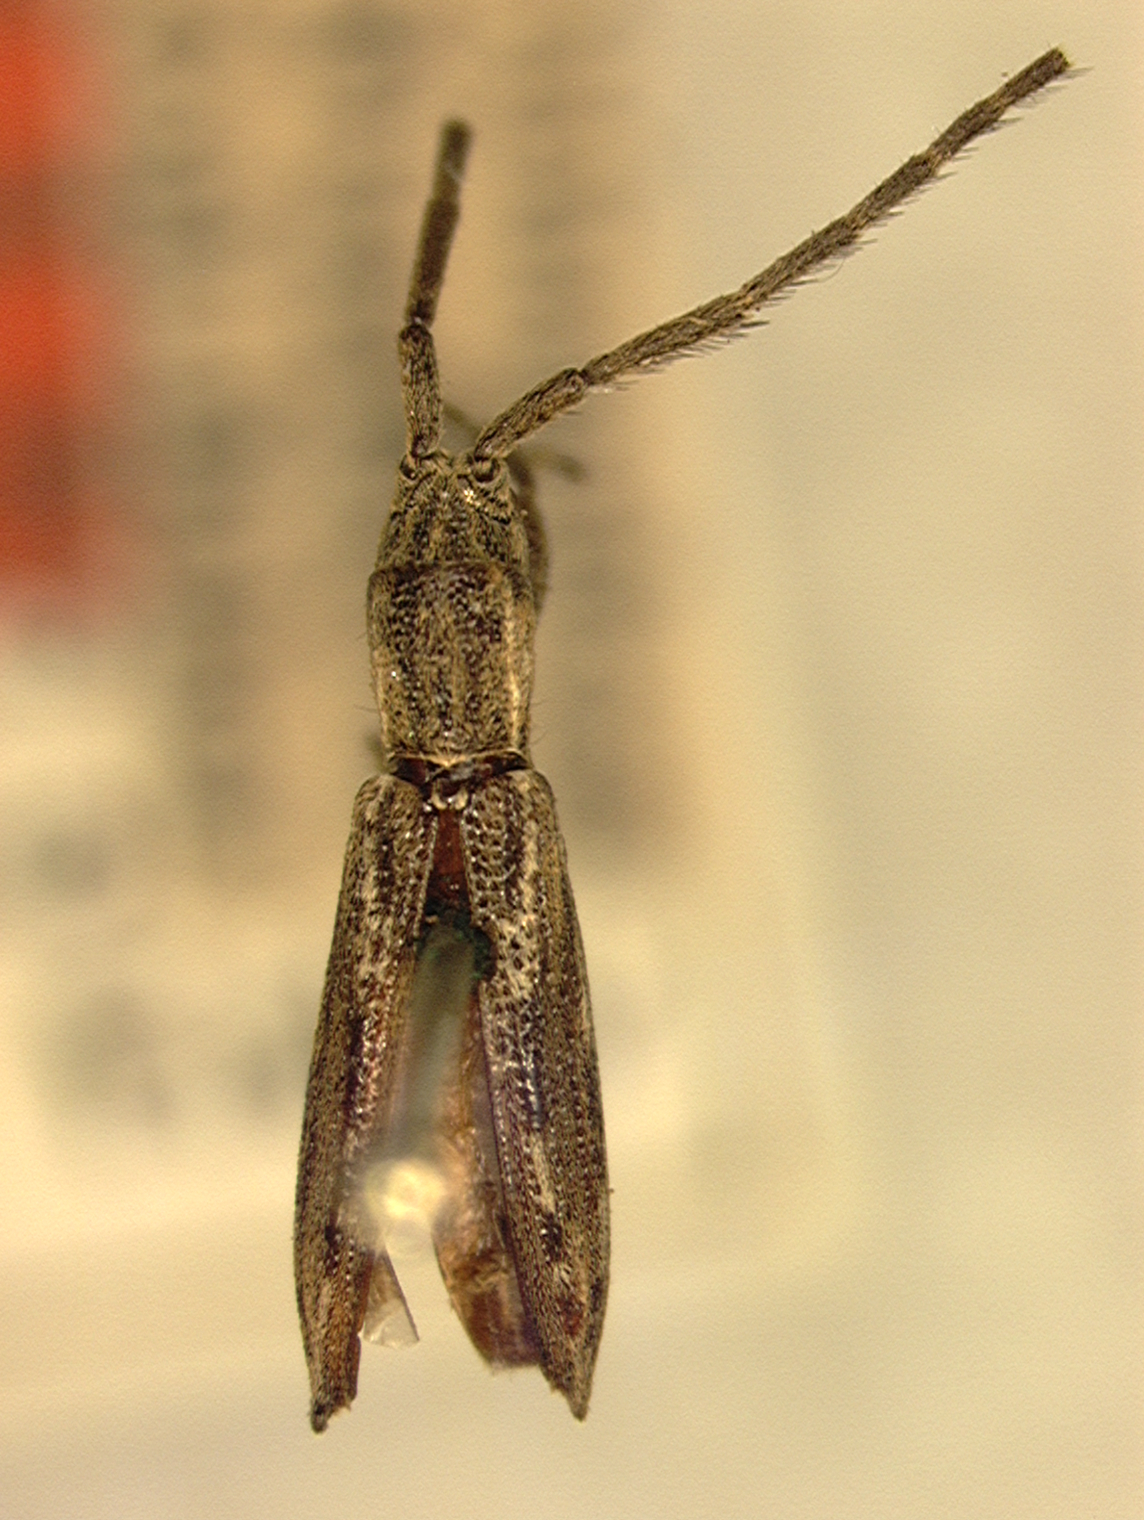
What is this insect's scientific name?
Dorcasta puncticollis (also Bebelis puncticollis)
